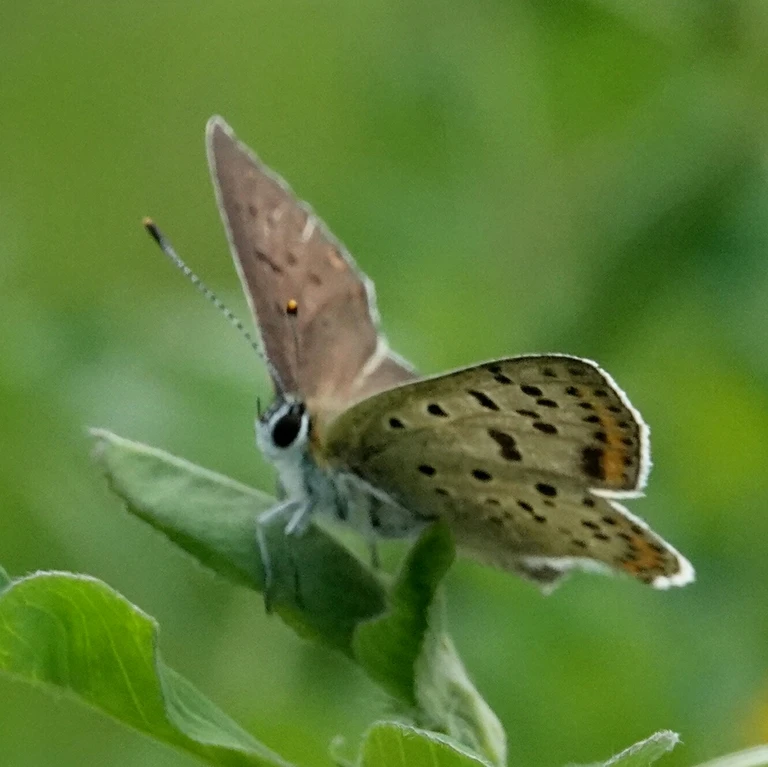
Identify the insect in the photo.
Lycaena tityrus (also Loweia tityrus)
